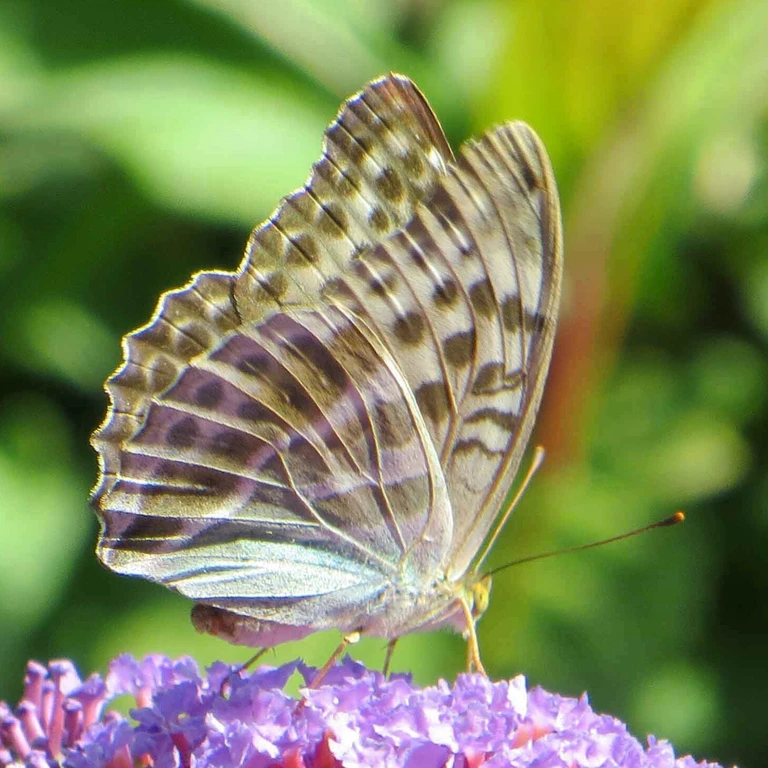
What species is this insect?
Argynnis paphia
